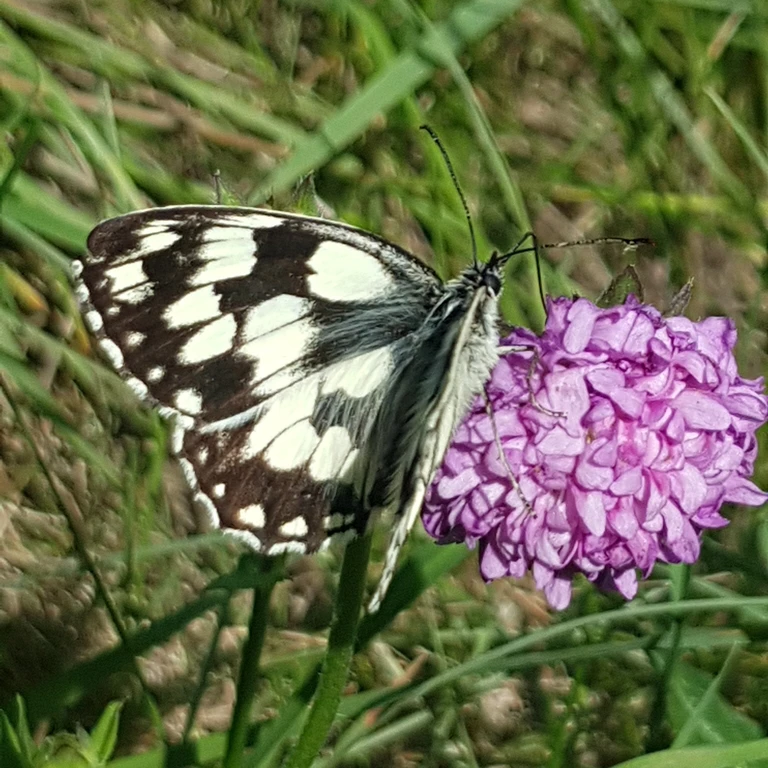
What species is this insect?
Melanargia galathea
